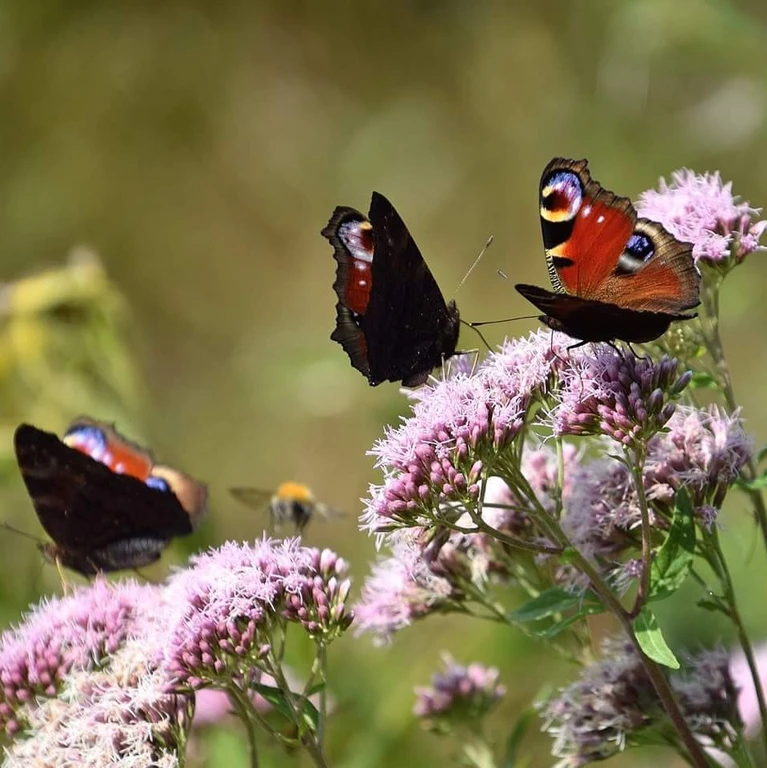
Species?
Aglais io
